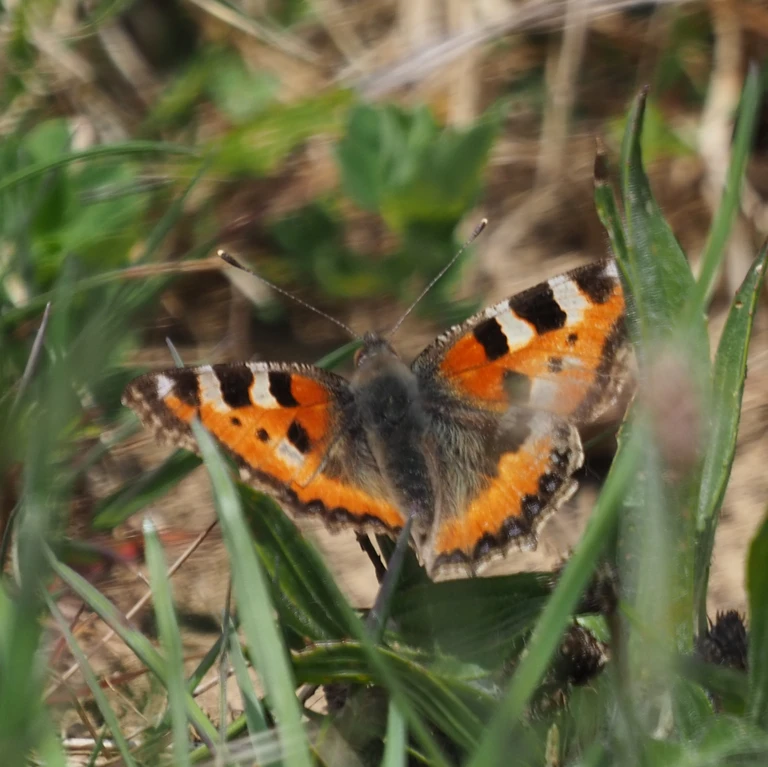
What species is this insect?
Aglais urticae
